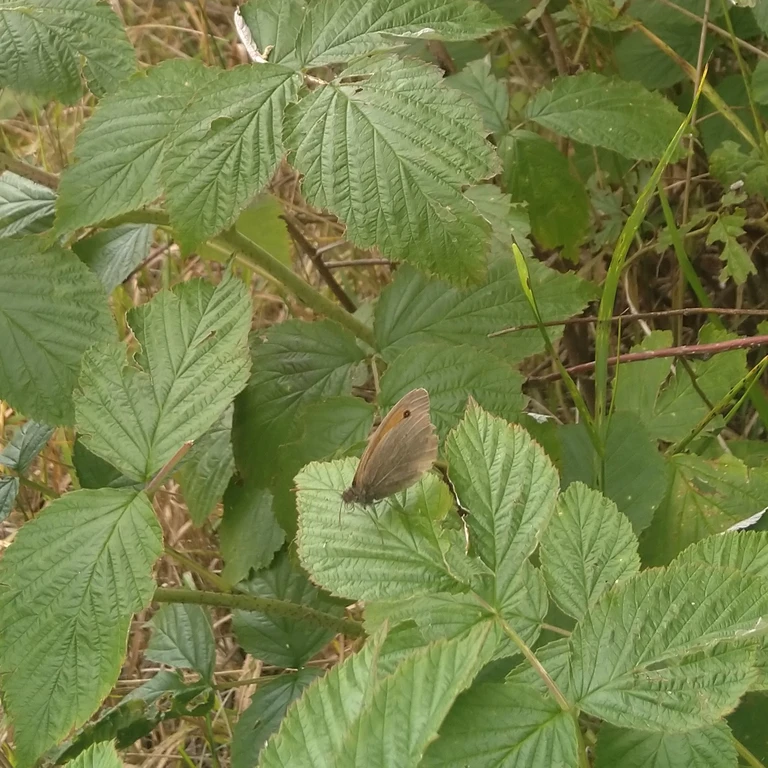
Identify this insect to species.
Maniola jurtina
